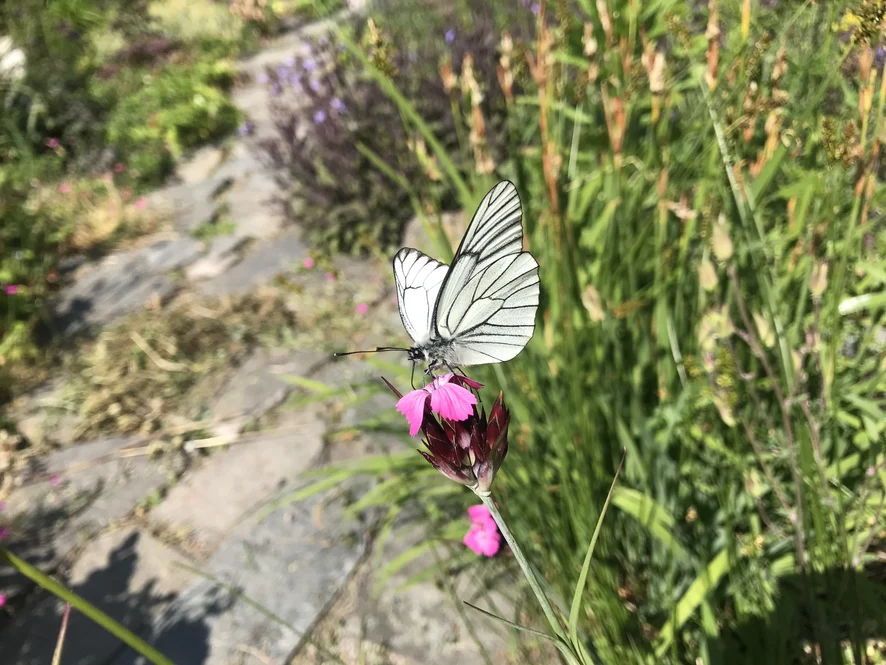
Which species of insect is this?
Aporia crataegi
